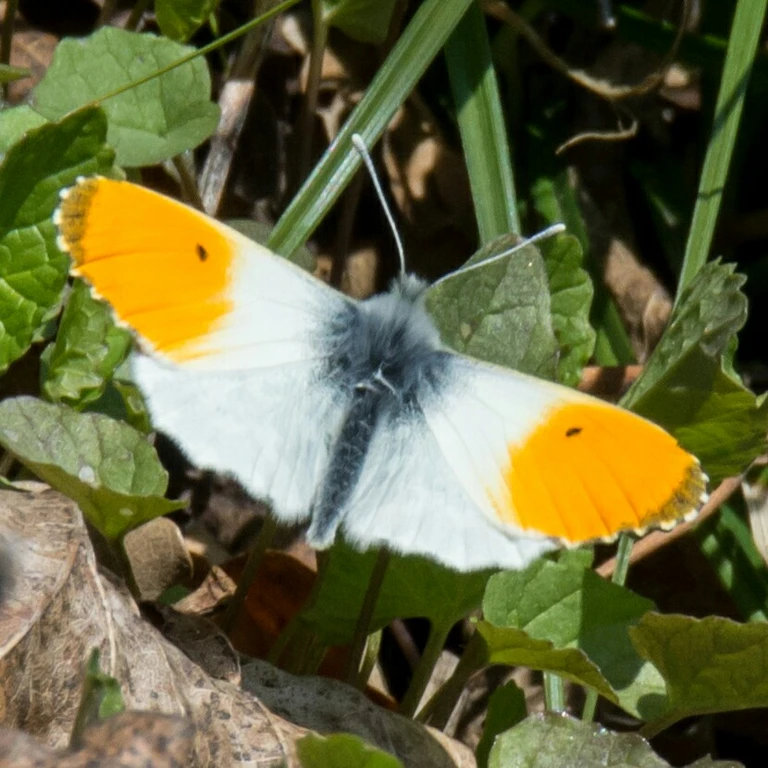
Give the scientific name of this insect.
Anthocharis cardamines
